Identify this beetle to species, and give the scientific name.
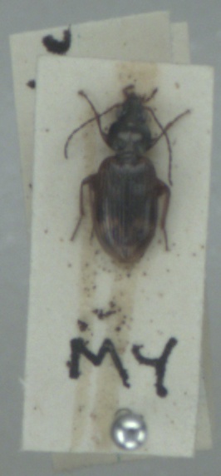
Bembidion dentellum
